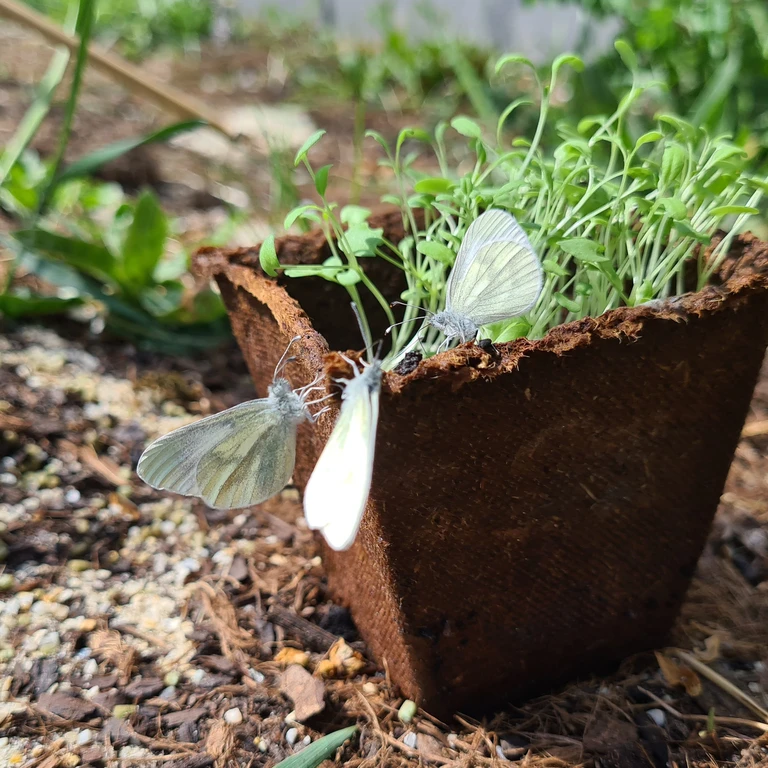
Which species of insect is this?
Leptidea sinapis/juvernica
